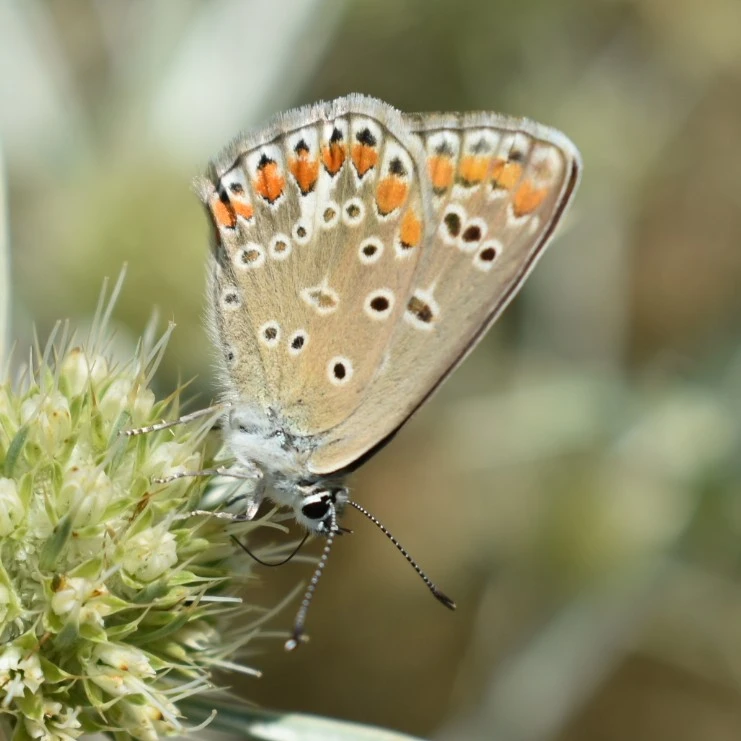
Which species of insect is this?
Polyommatus icarus
